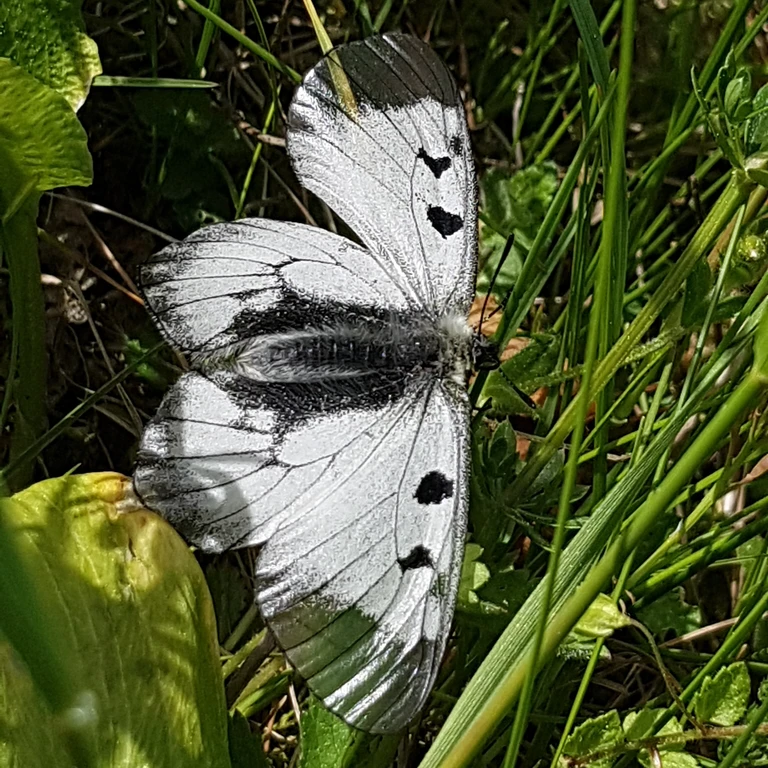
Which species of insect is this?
Parnassius mnemosyne
